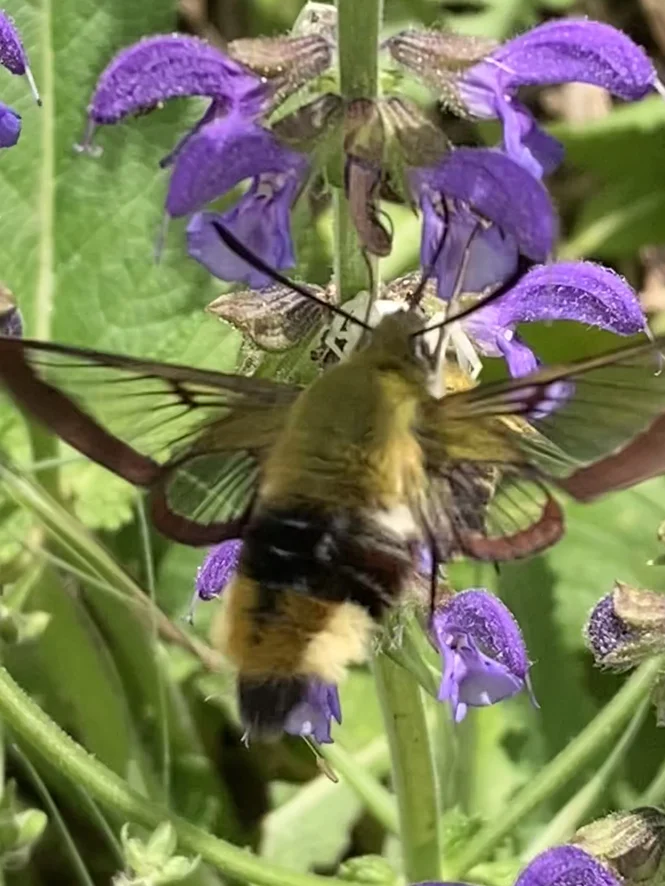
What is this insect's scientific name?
Hemaris fuciformis
